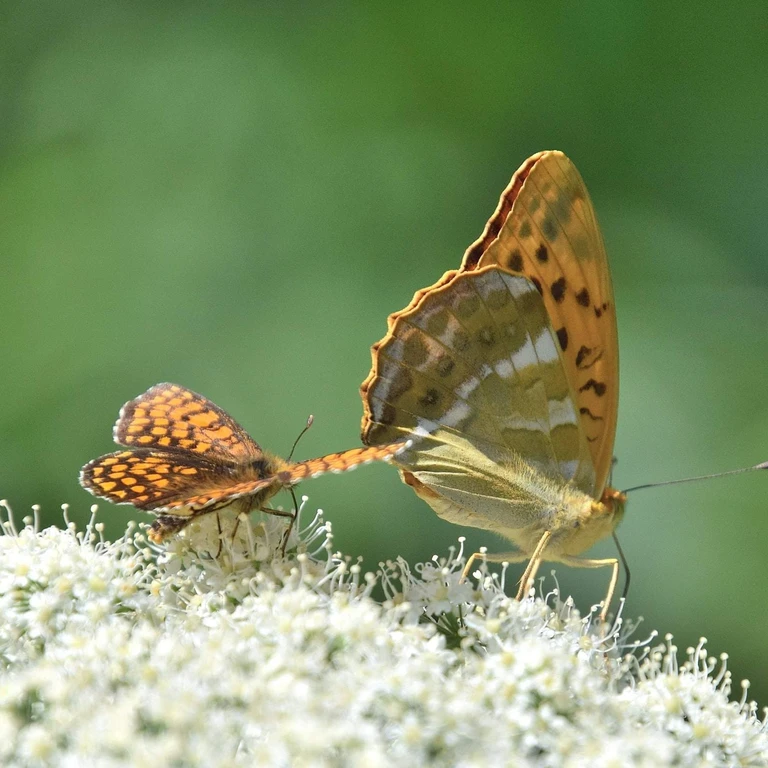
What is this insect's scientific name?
Argynnis paphia
